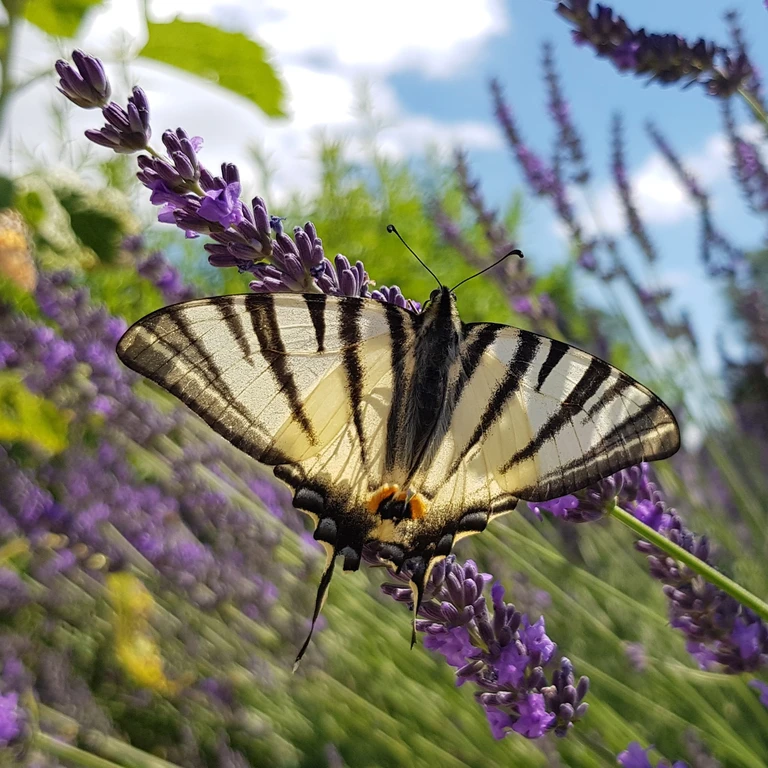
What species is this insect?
Iphiclides podalirius
